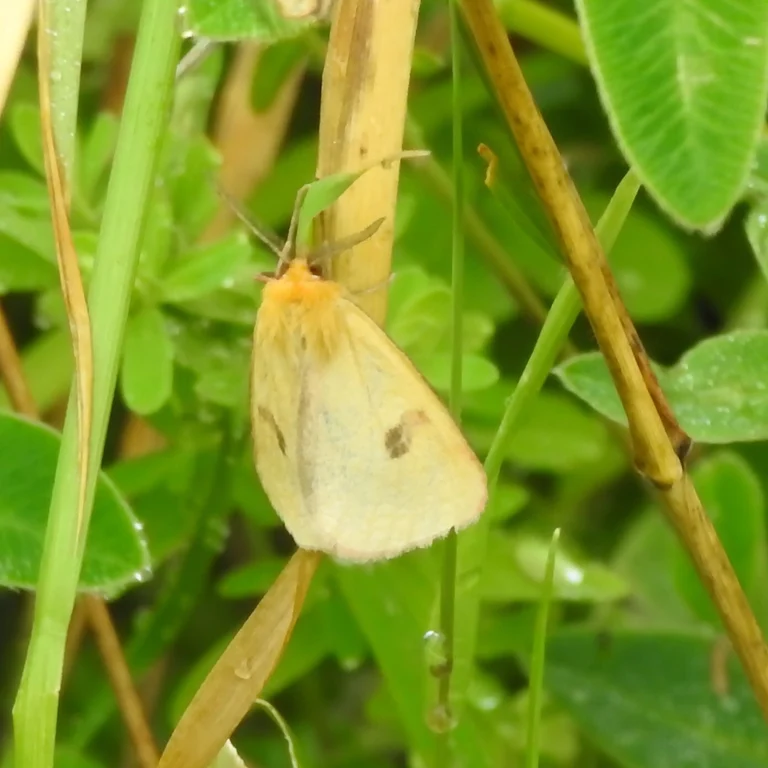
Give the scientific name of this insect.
Diacrisia sannio
